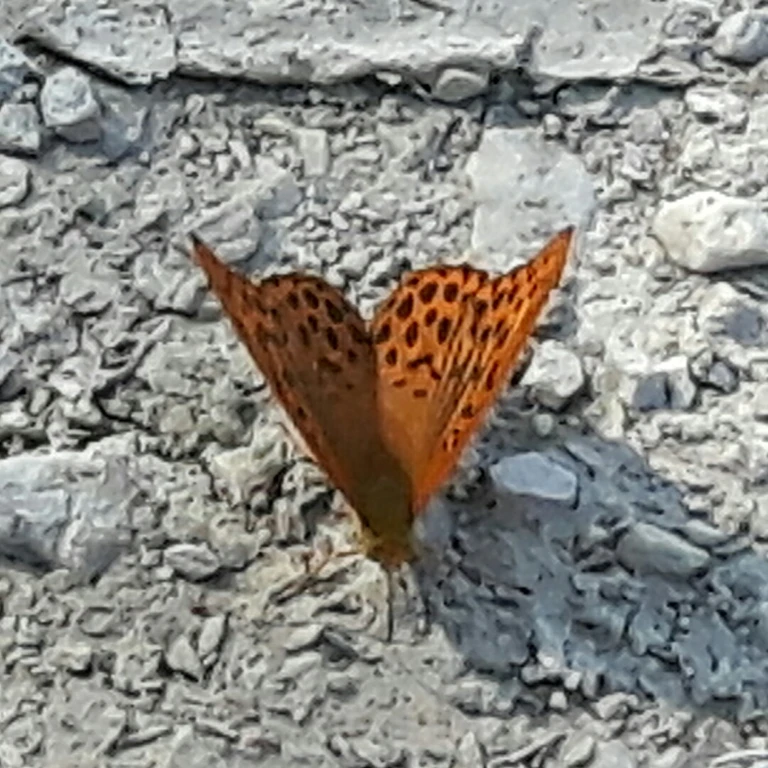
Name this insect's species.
Argynnis paphia
